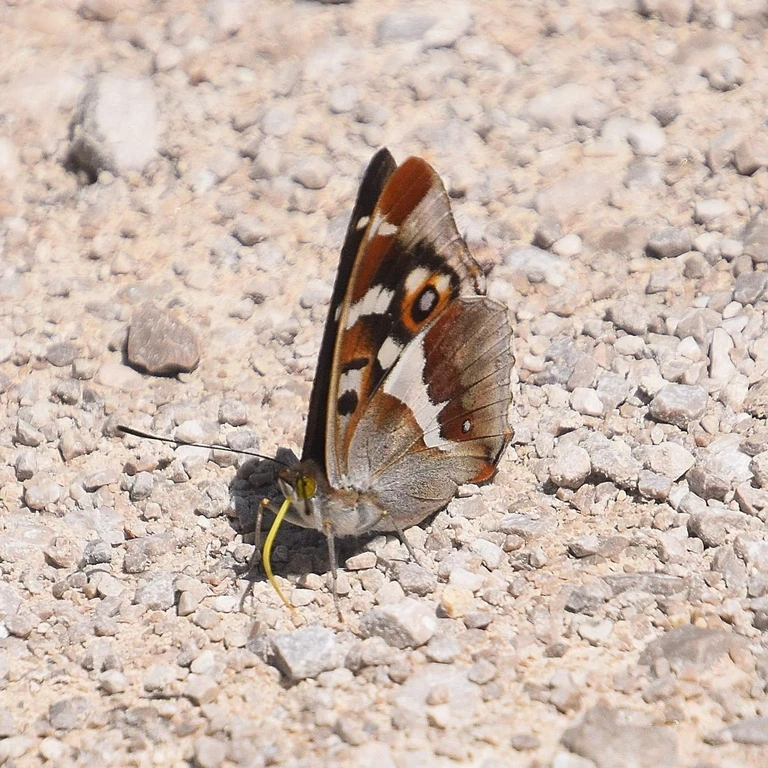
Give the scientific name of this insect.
Apatura iris
